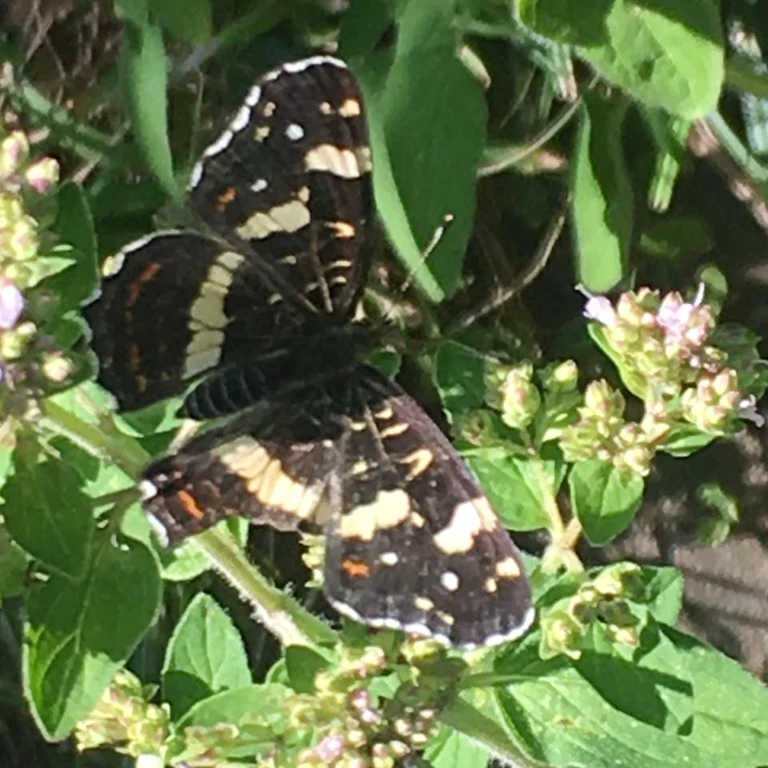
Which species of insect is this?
Araschnia levana
